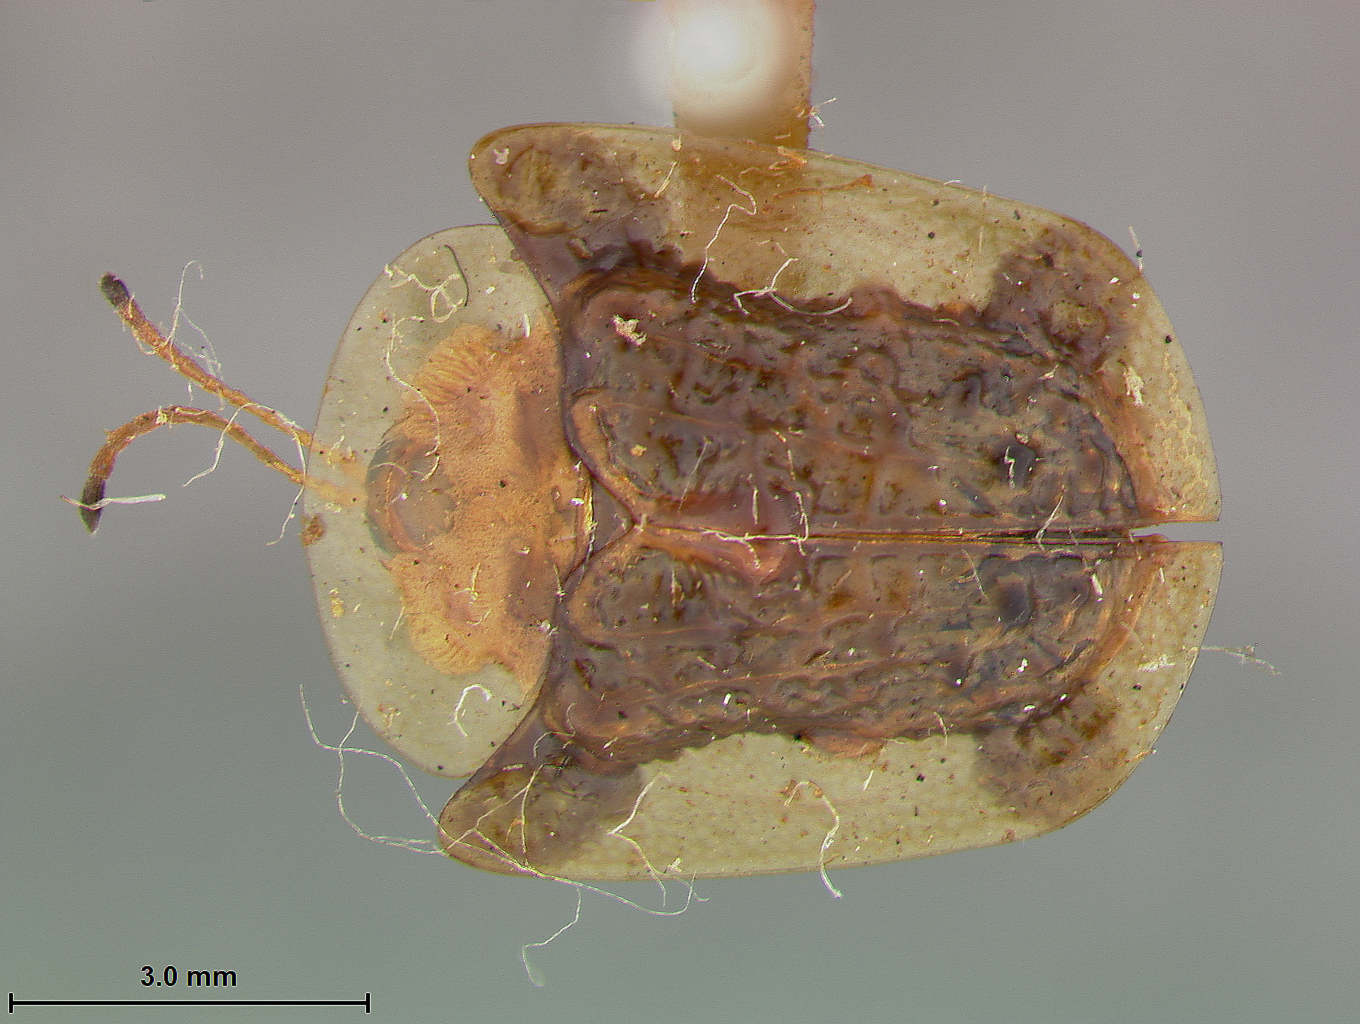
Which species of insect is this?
Deloyala clavata
